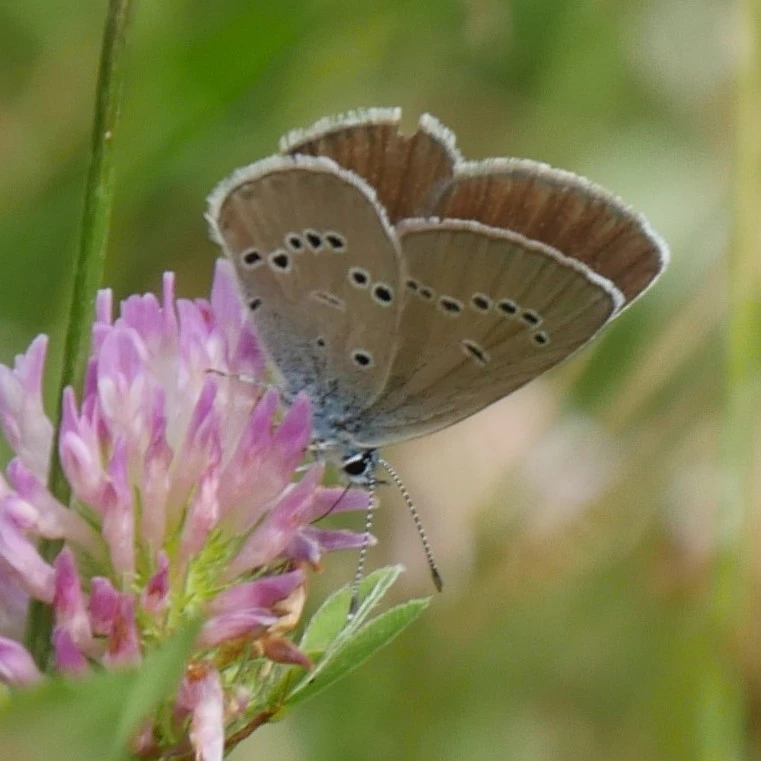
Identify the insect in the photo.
Cyaniris semiargus
